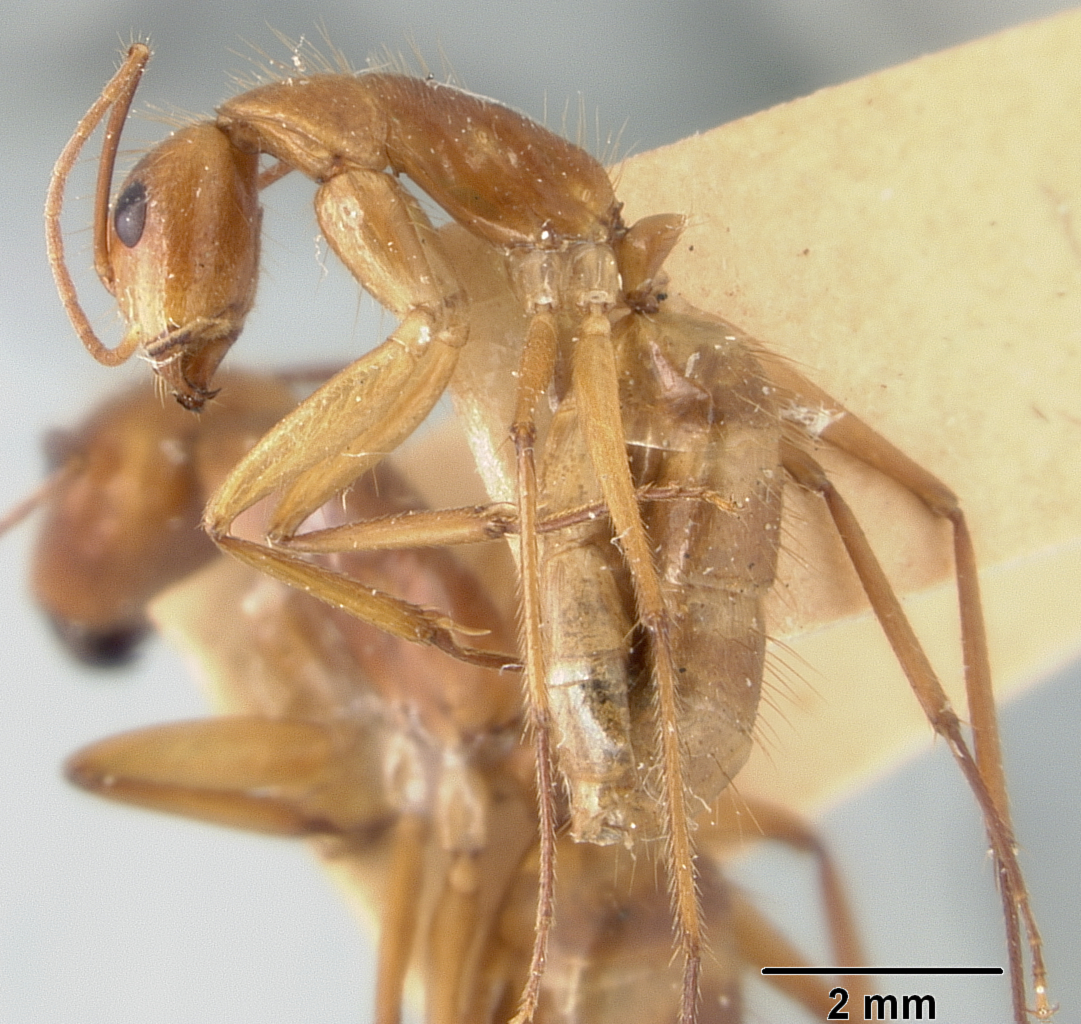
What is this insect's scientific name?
Camponotus maculatus
